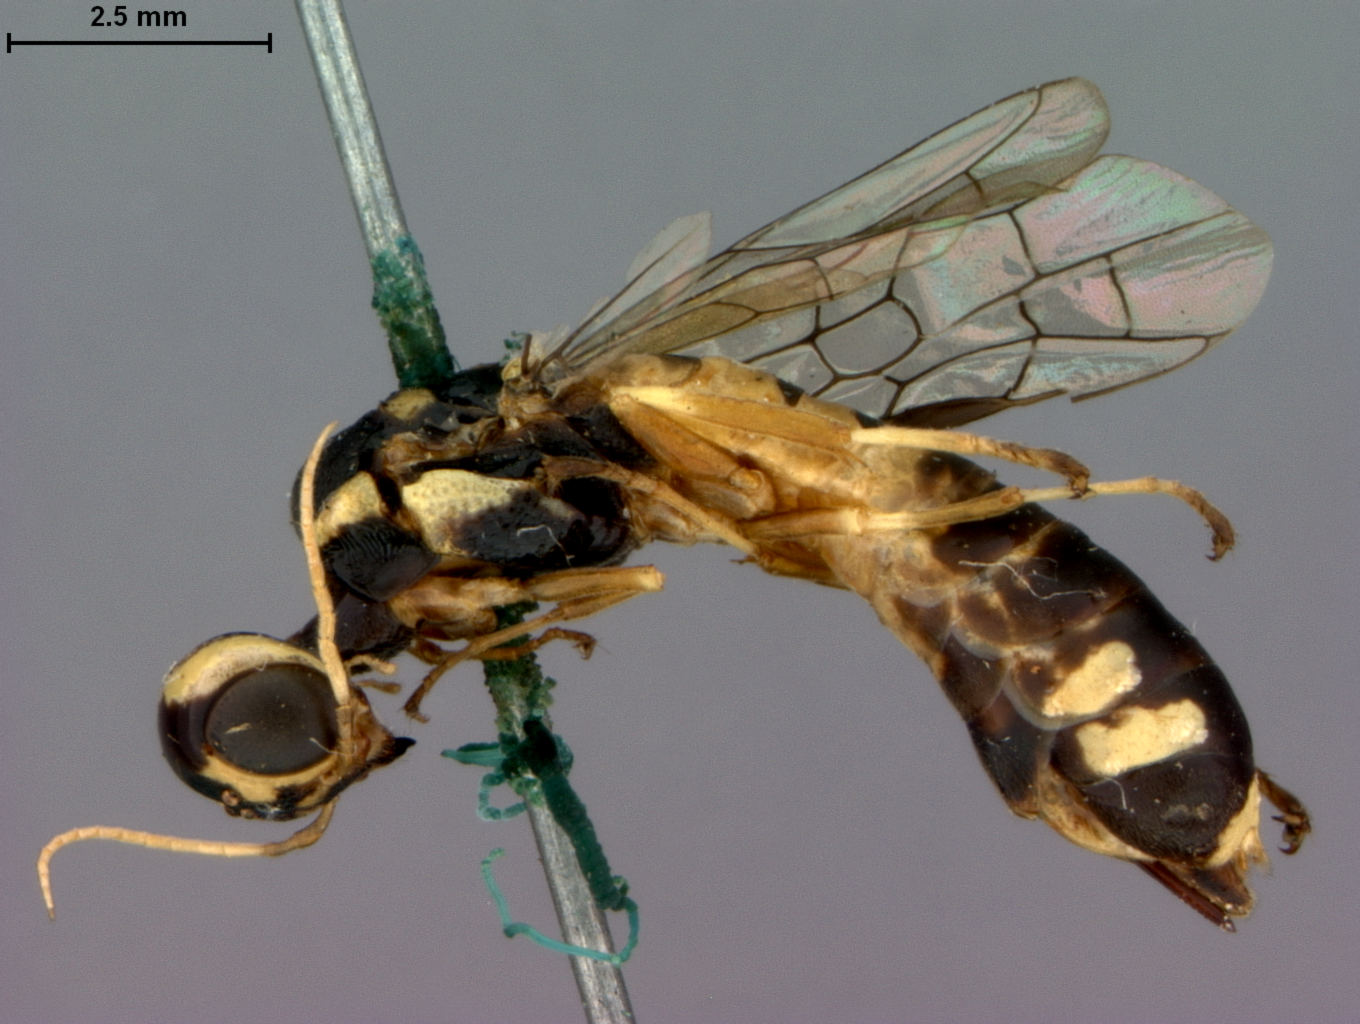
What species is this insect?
Xiphydria flavicornis
